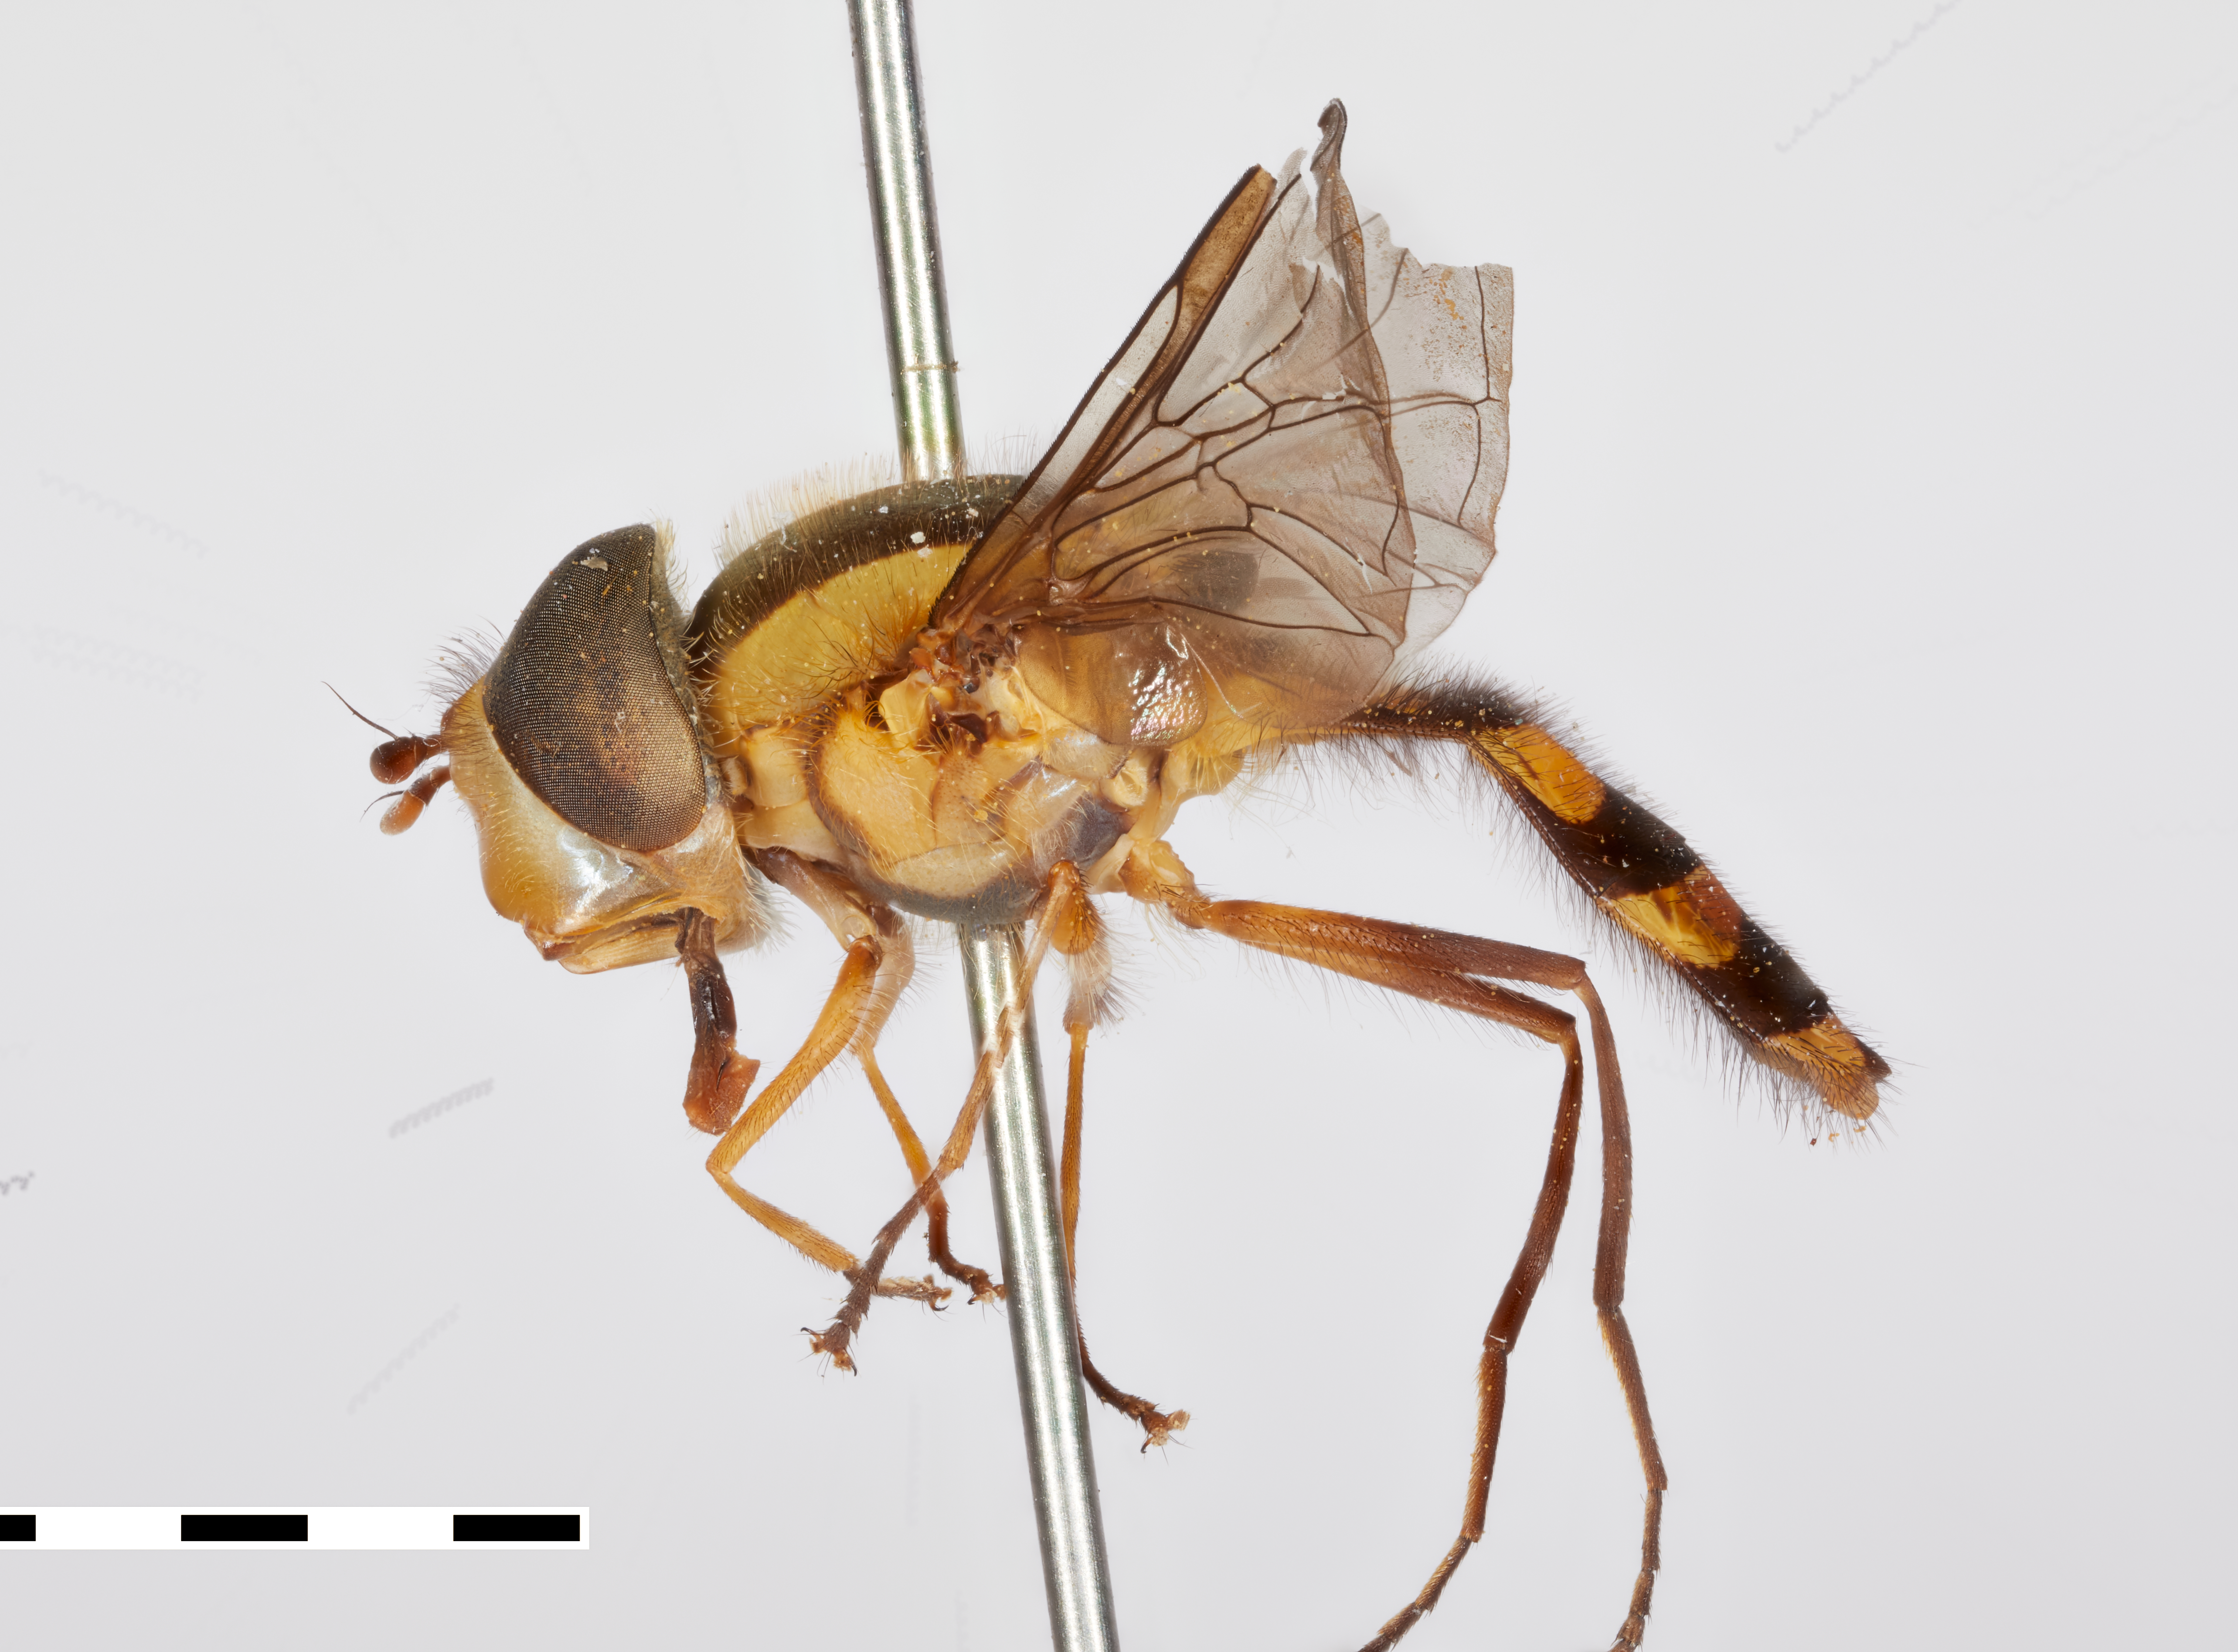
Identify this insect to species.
Citrogramma chola
